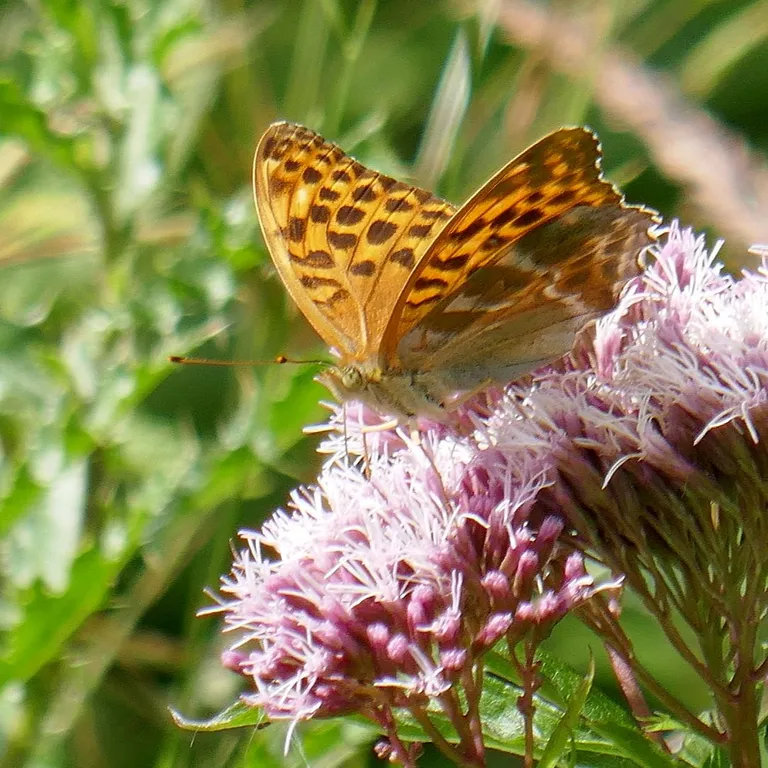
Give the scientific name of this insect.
Argynnis paphia
